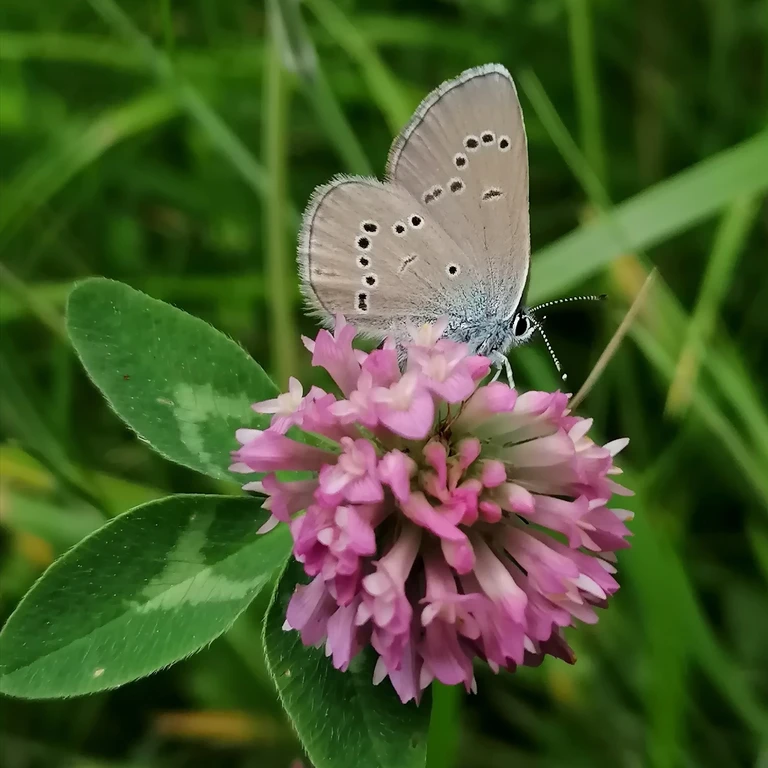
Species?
Cyaniris semiargus
